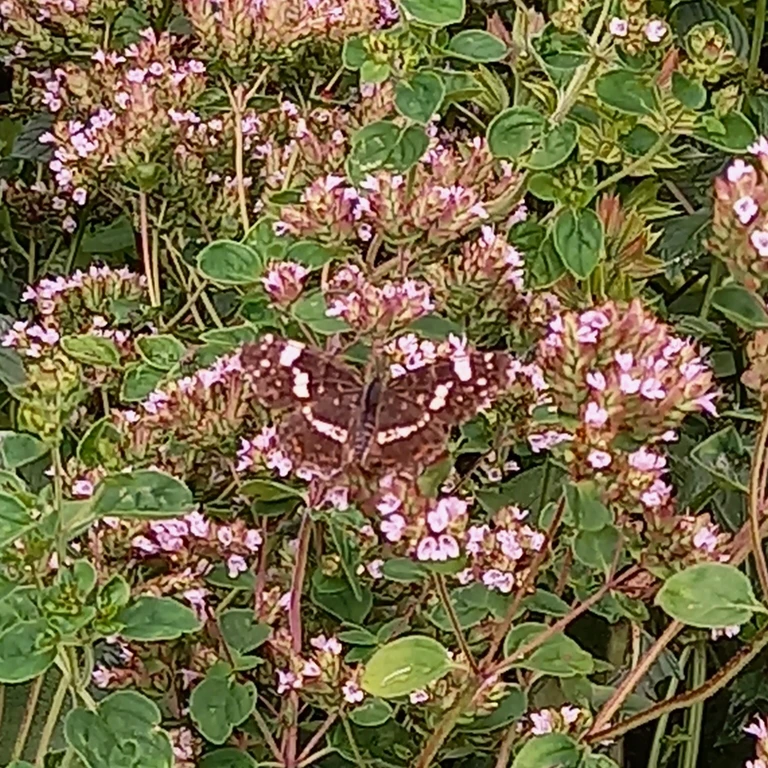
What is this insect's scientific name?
Araschnia levana
